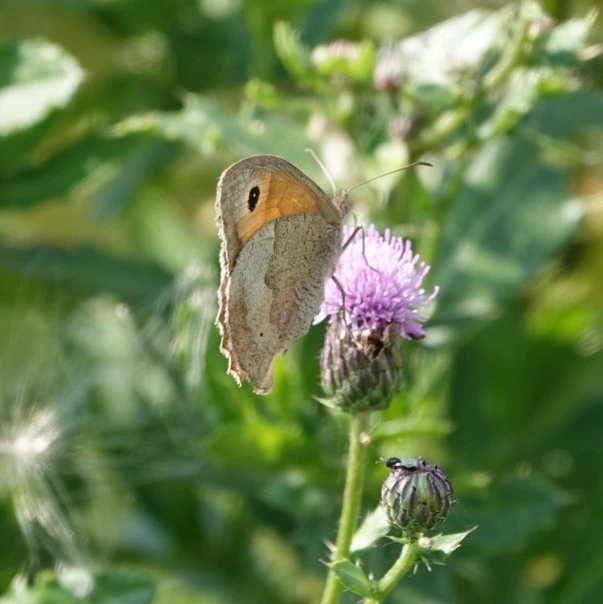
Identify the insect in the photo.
Maniola jurtina
